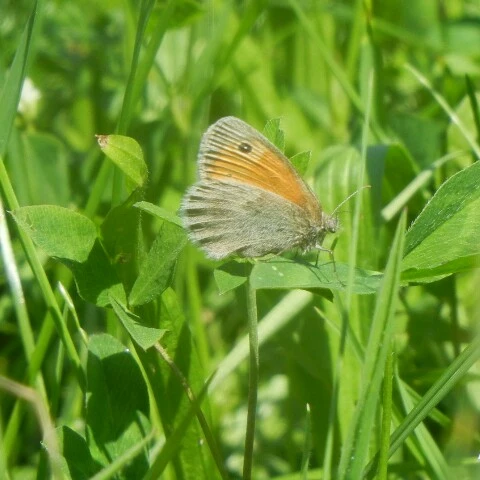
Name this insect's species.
Coenonympha pamphilus
